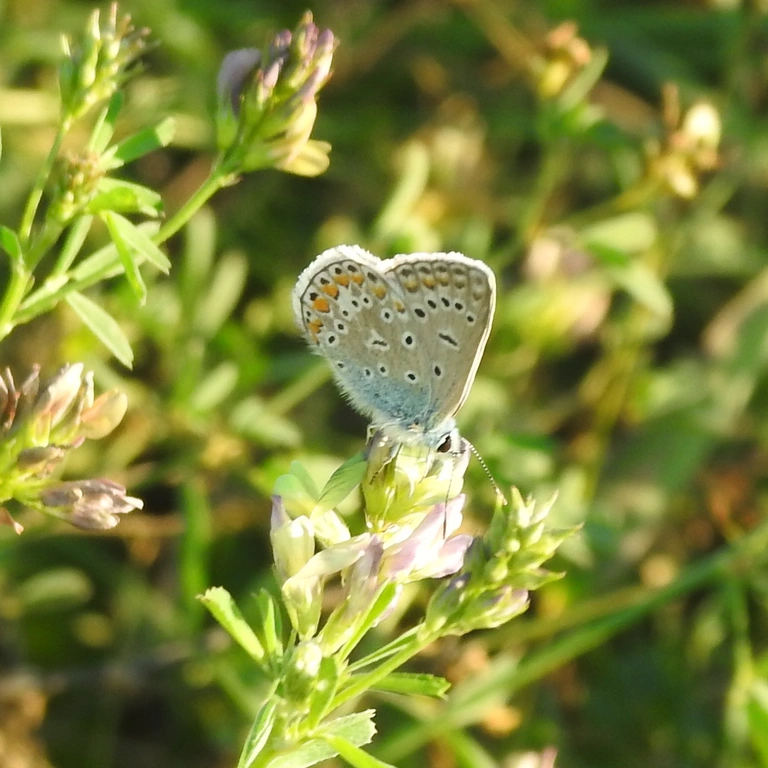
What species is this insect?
Polyommatus icarus
